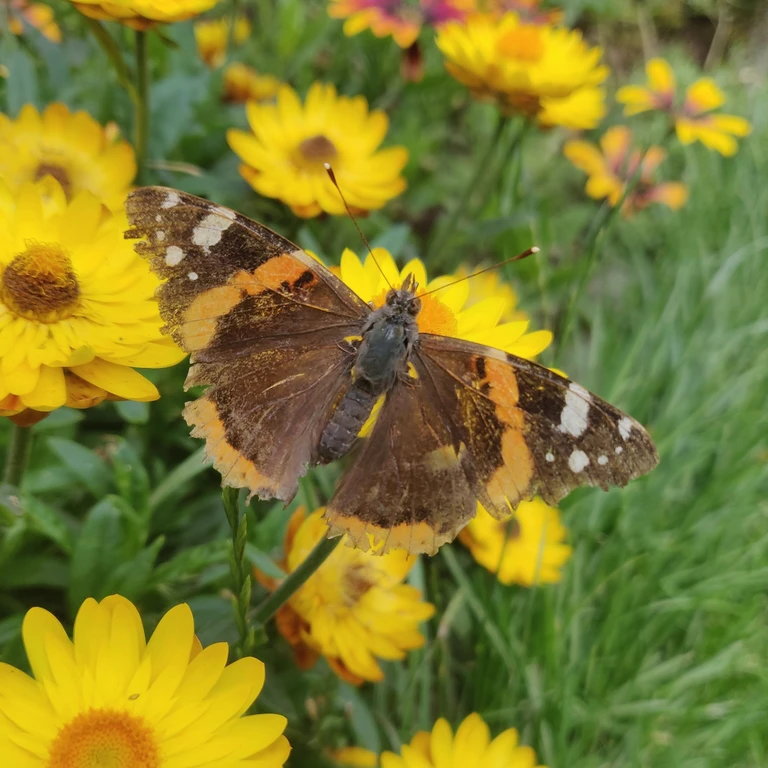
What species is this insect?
Vanessa atalanta
